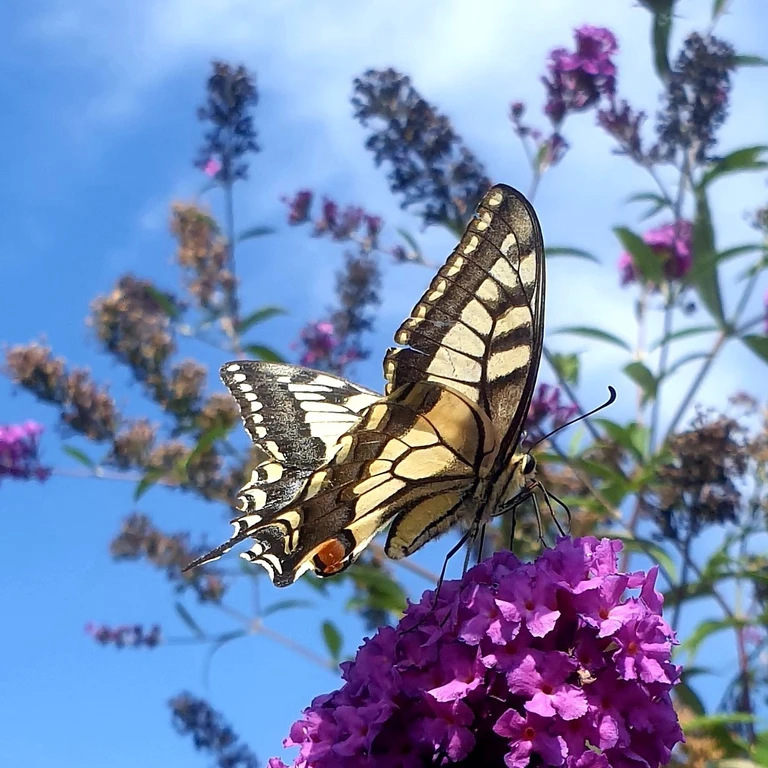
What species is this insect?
Papilio machaon
